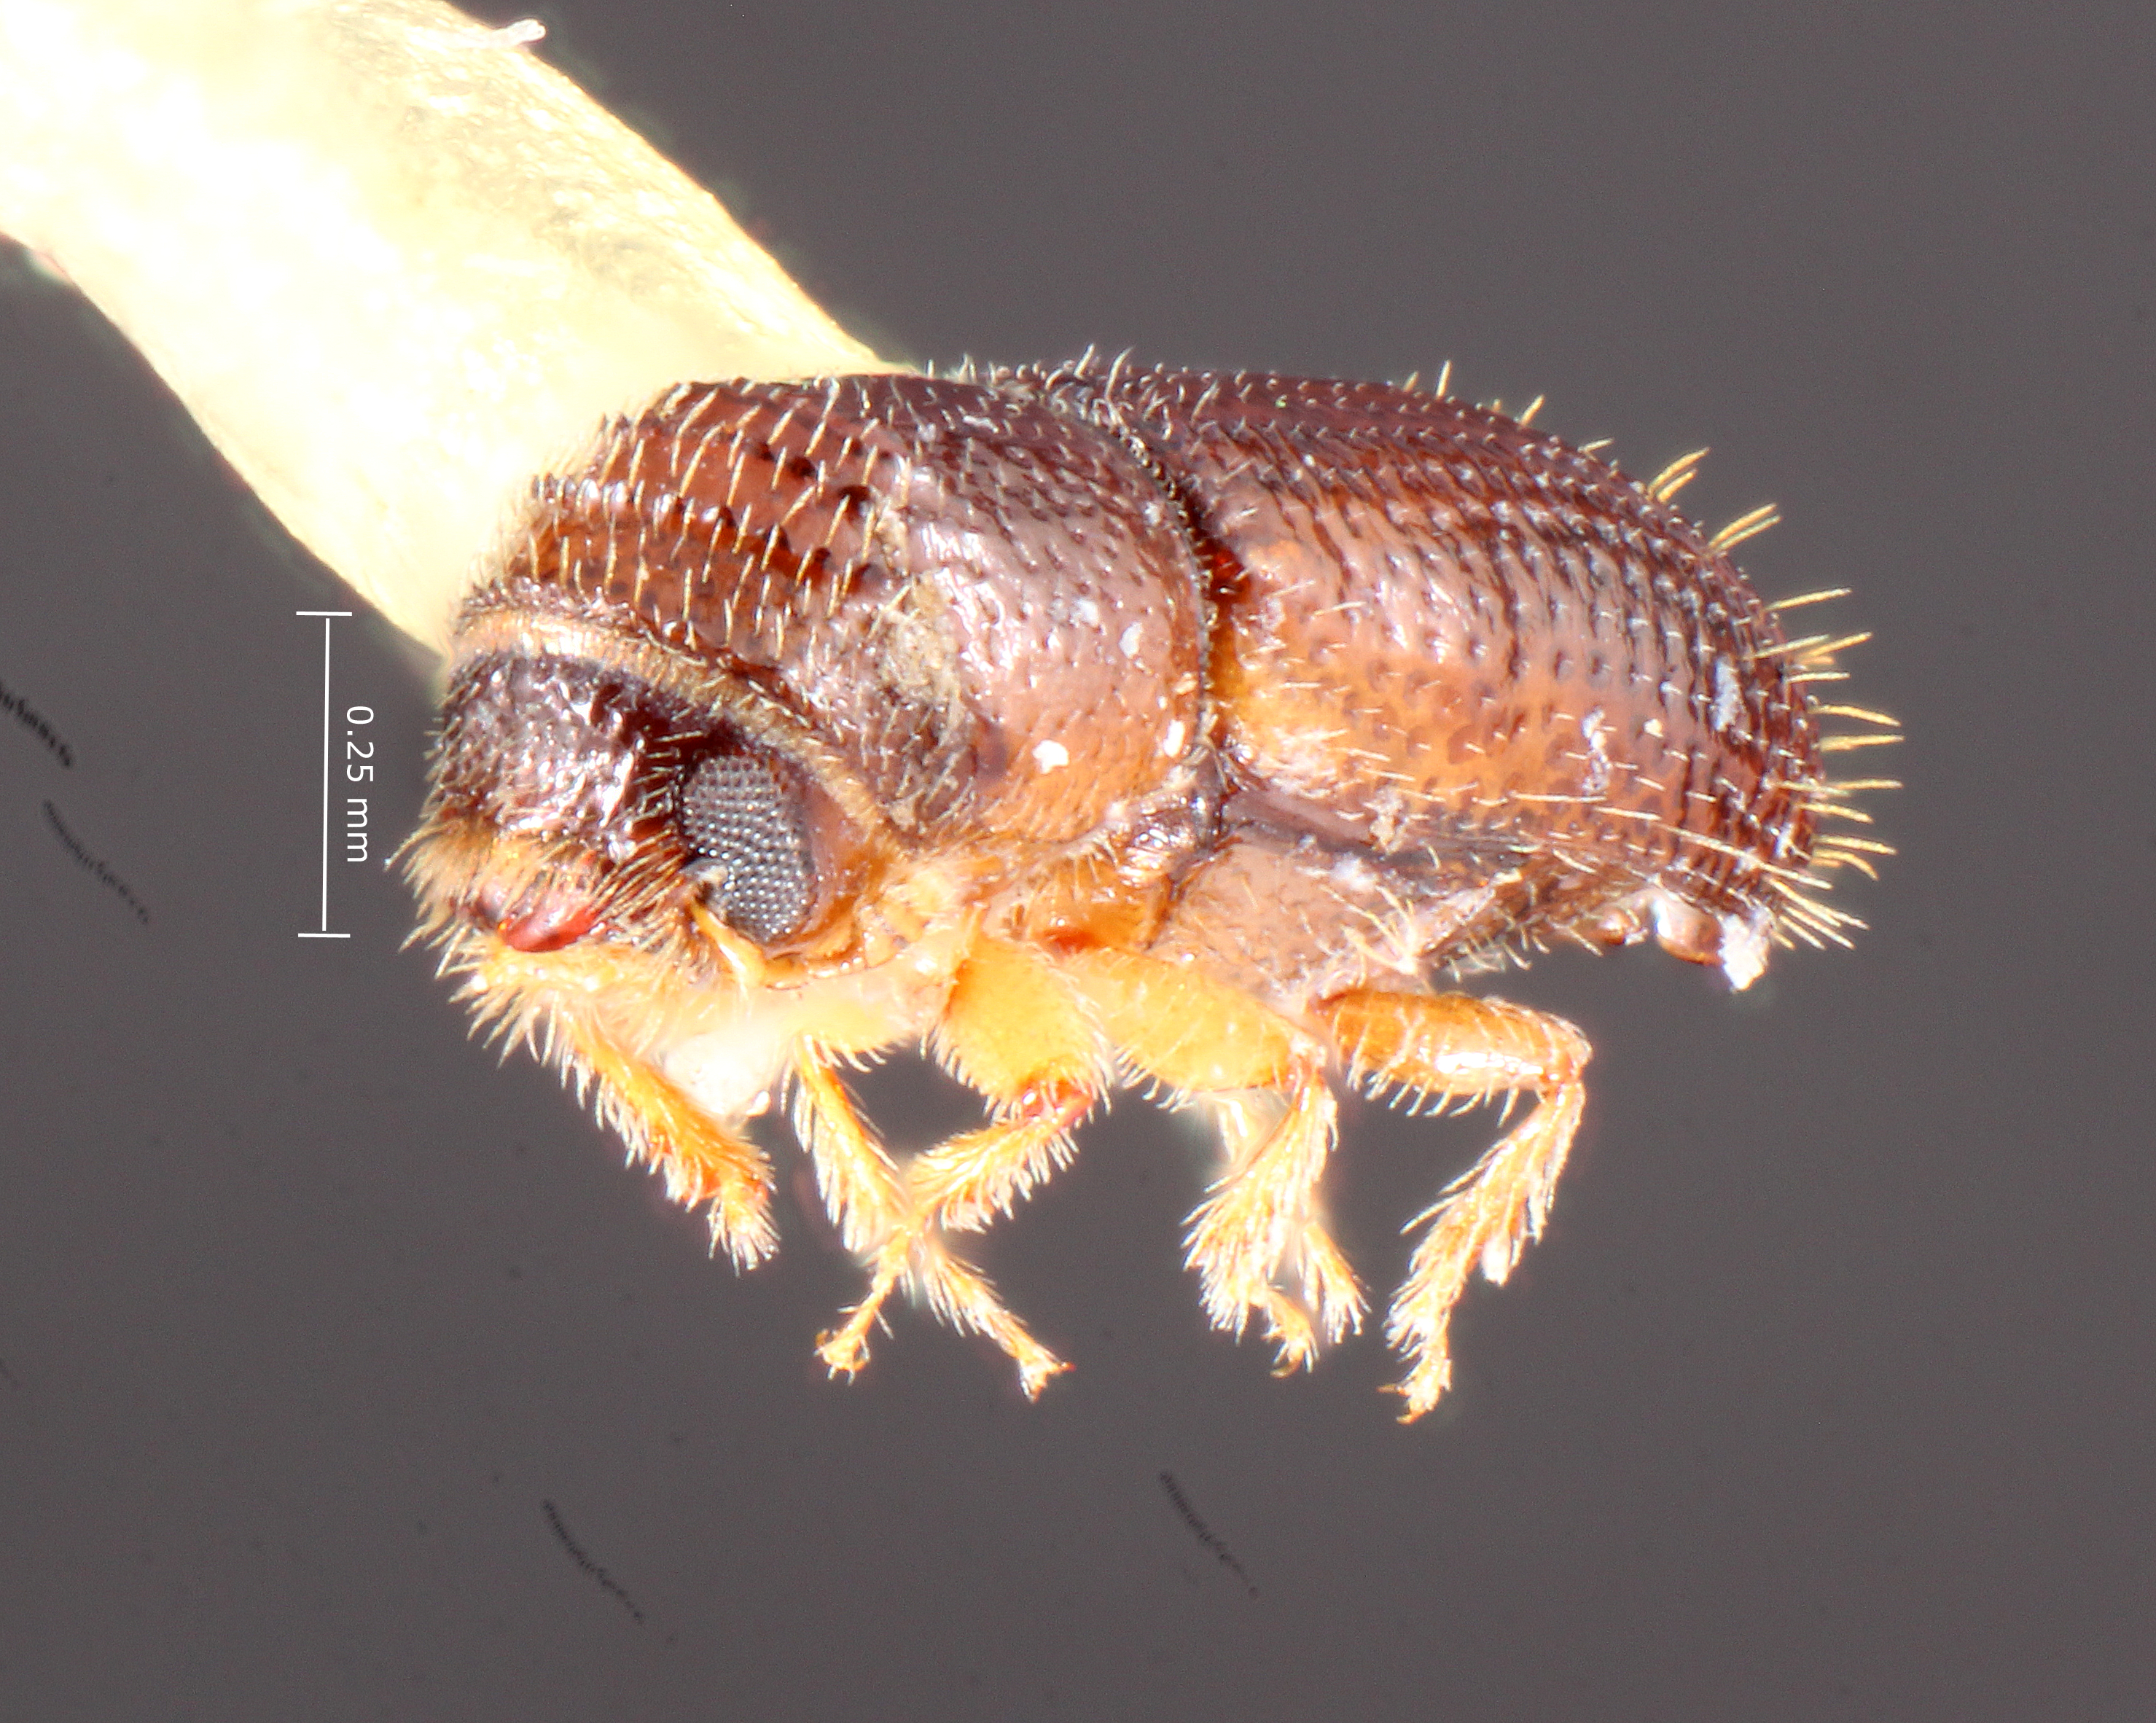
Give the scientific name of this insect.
Pityophthorus sambuci
